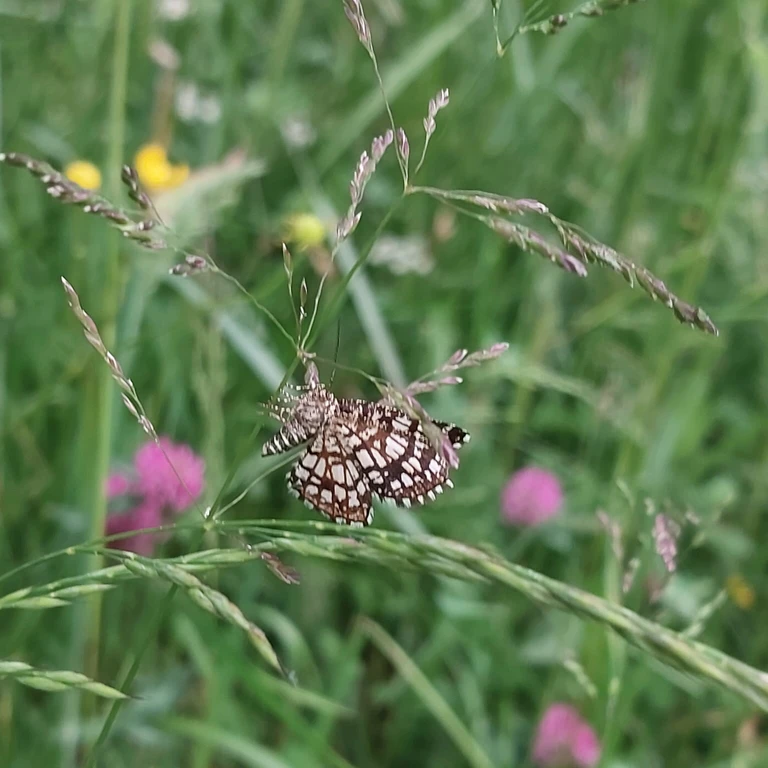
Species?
Chiasmia clathrata
